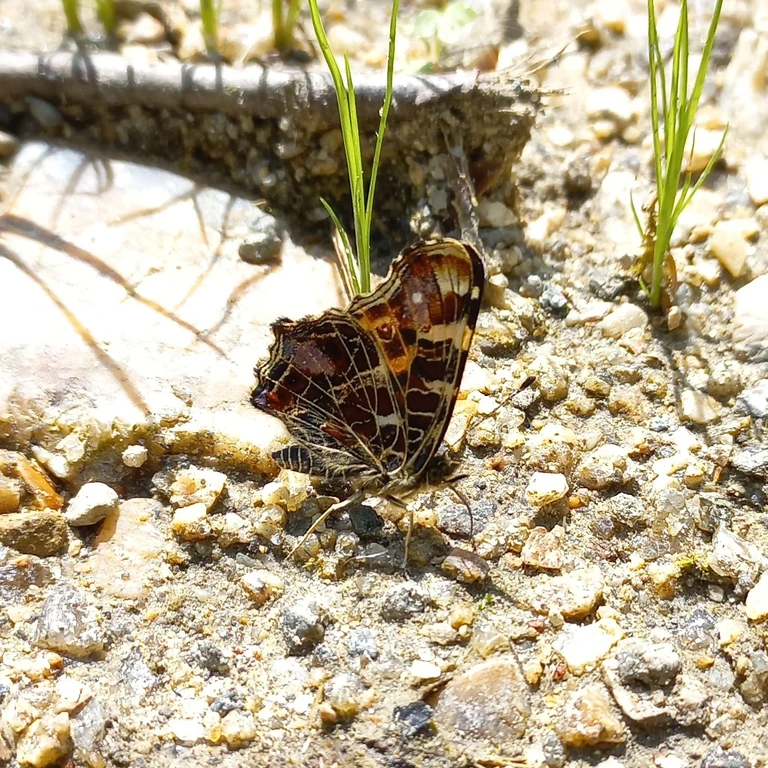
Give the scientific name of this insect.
Araschnia levana
